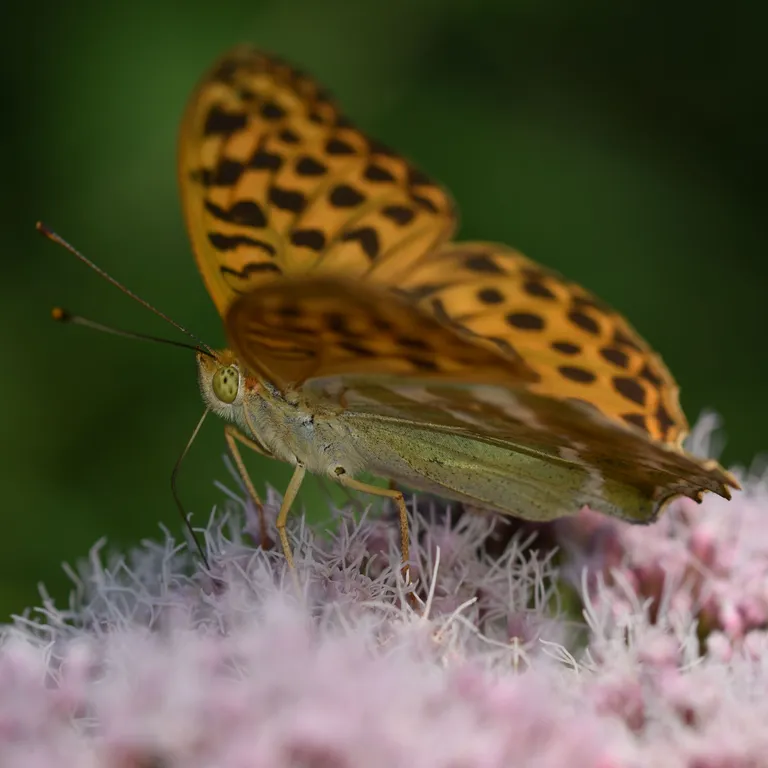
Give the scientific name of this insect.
Argynnis paphia
